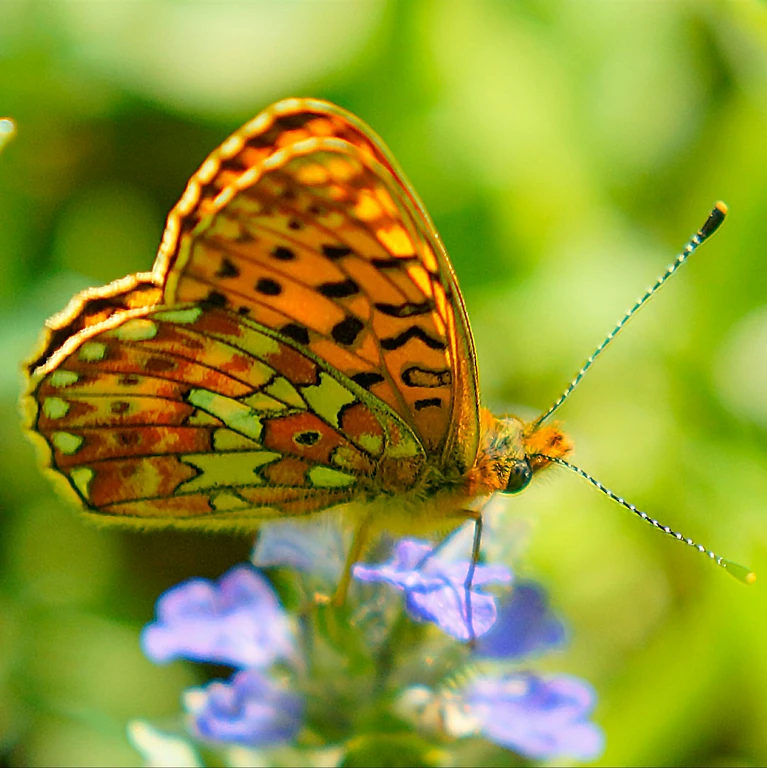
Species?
Boloria euphrosyne (also Clossiana euphrosyne)
